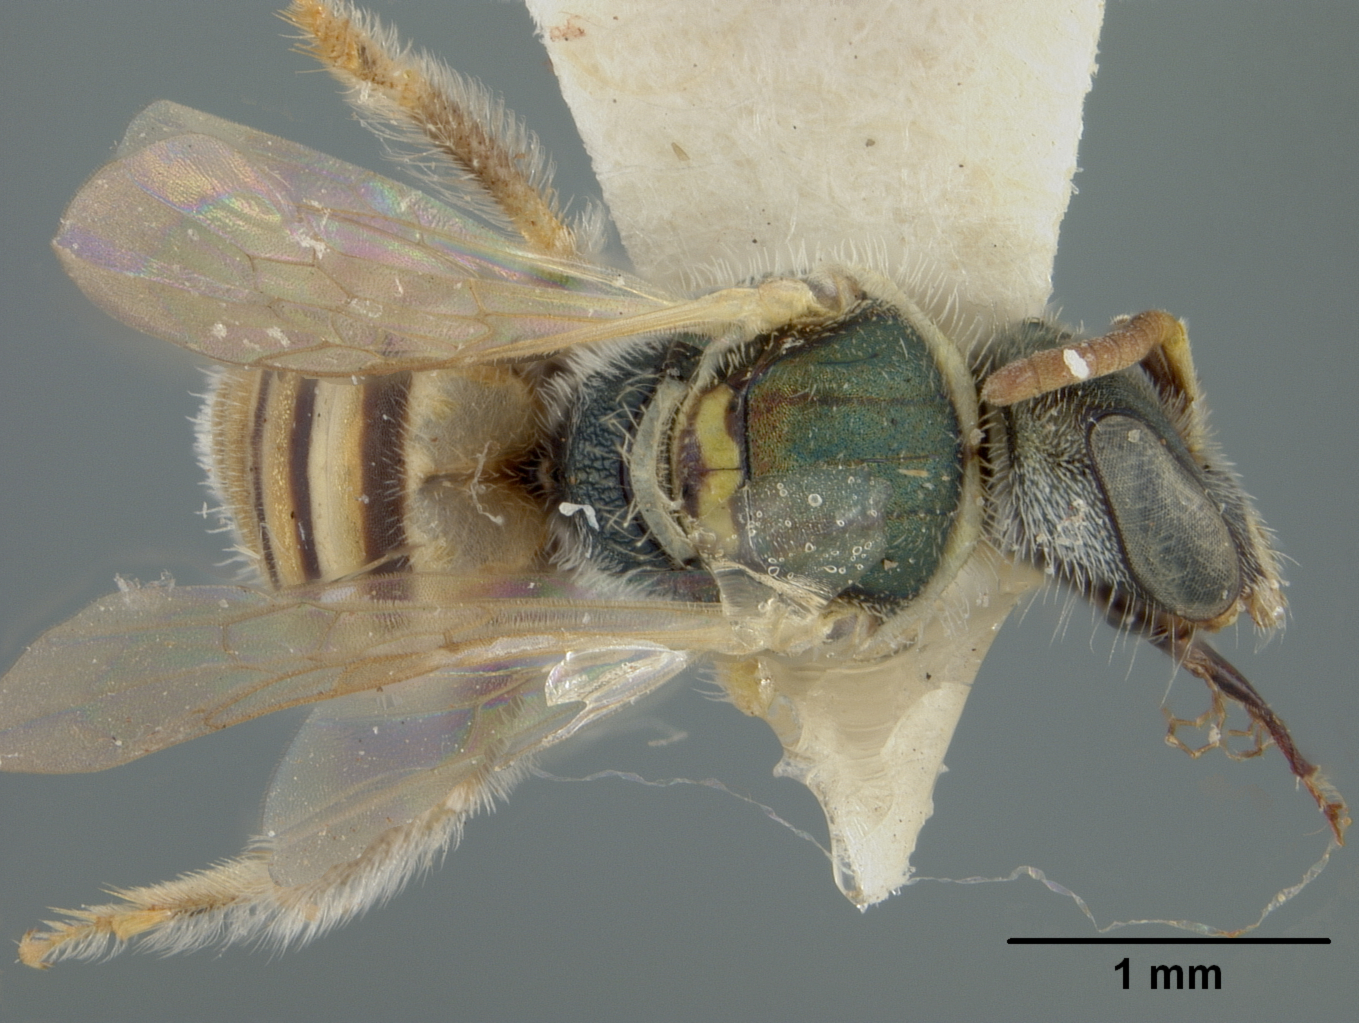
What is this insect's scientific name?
Nomioides campanulae
